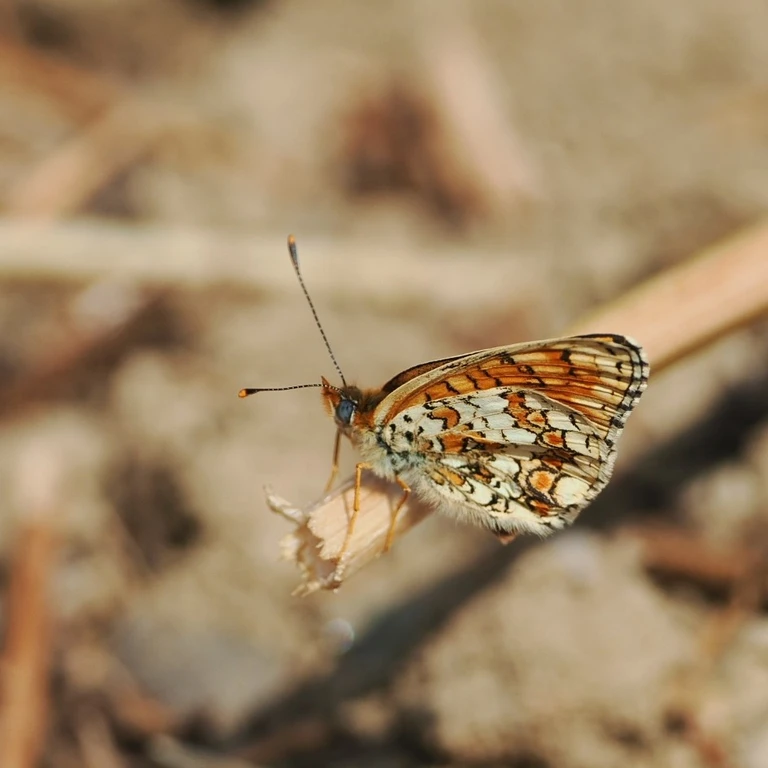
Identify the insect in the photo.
Melitaea phoebe
